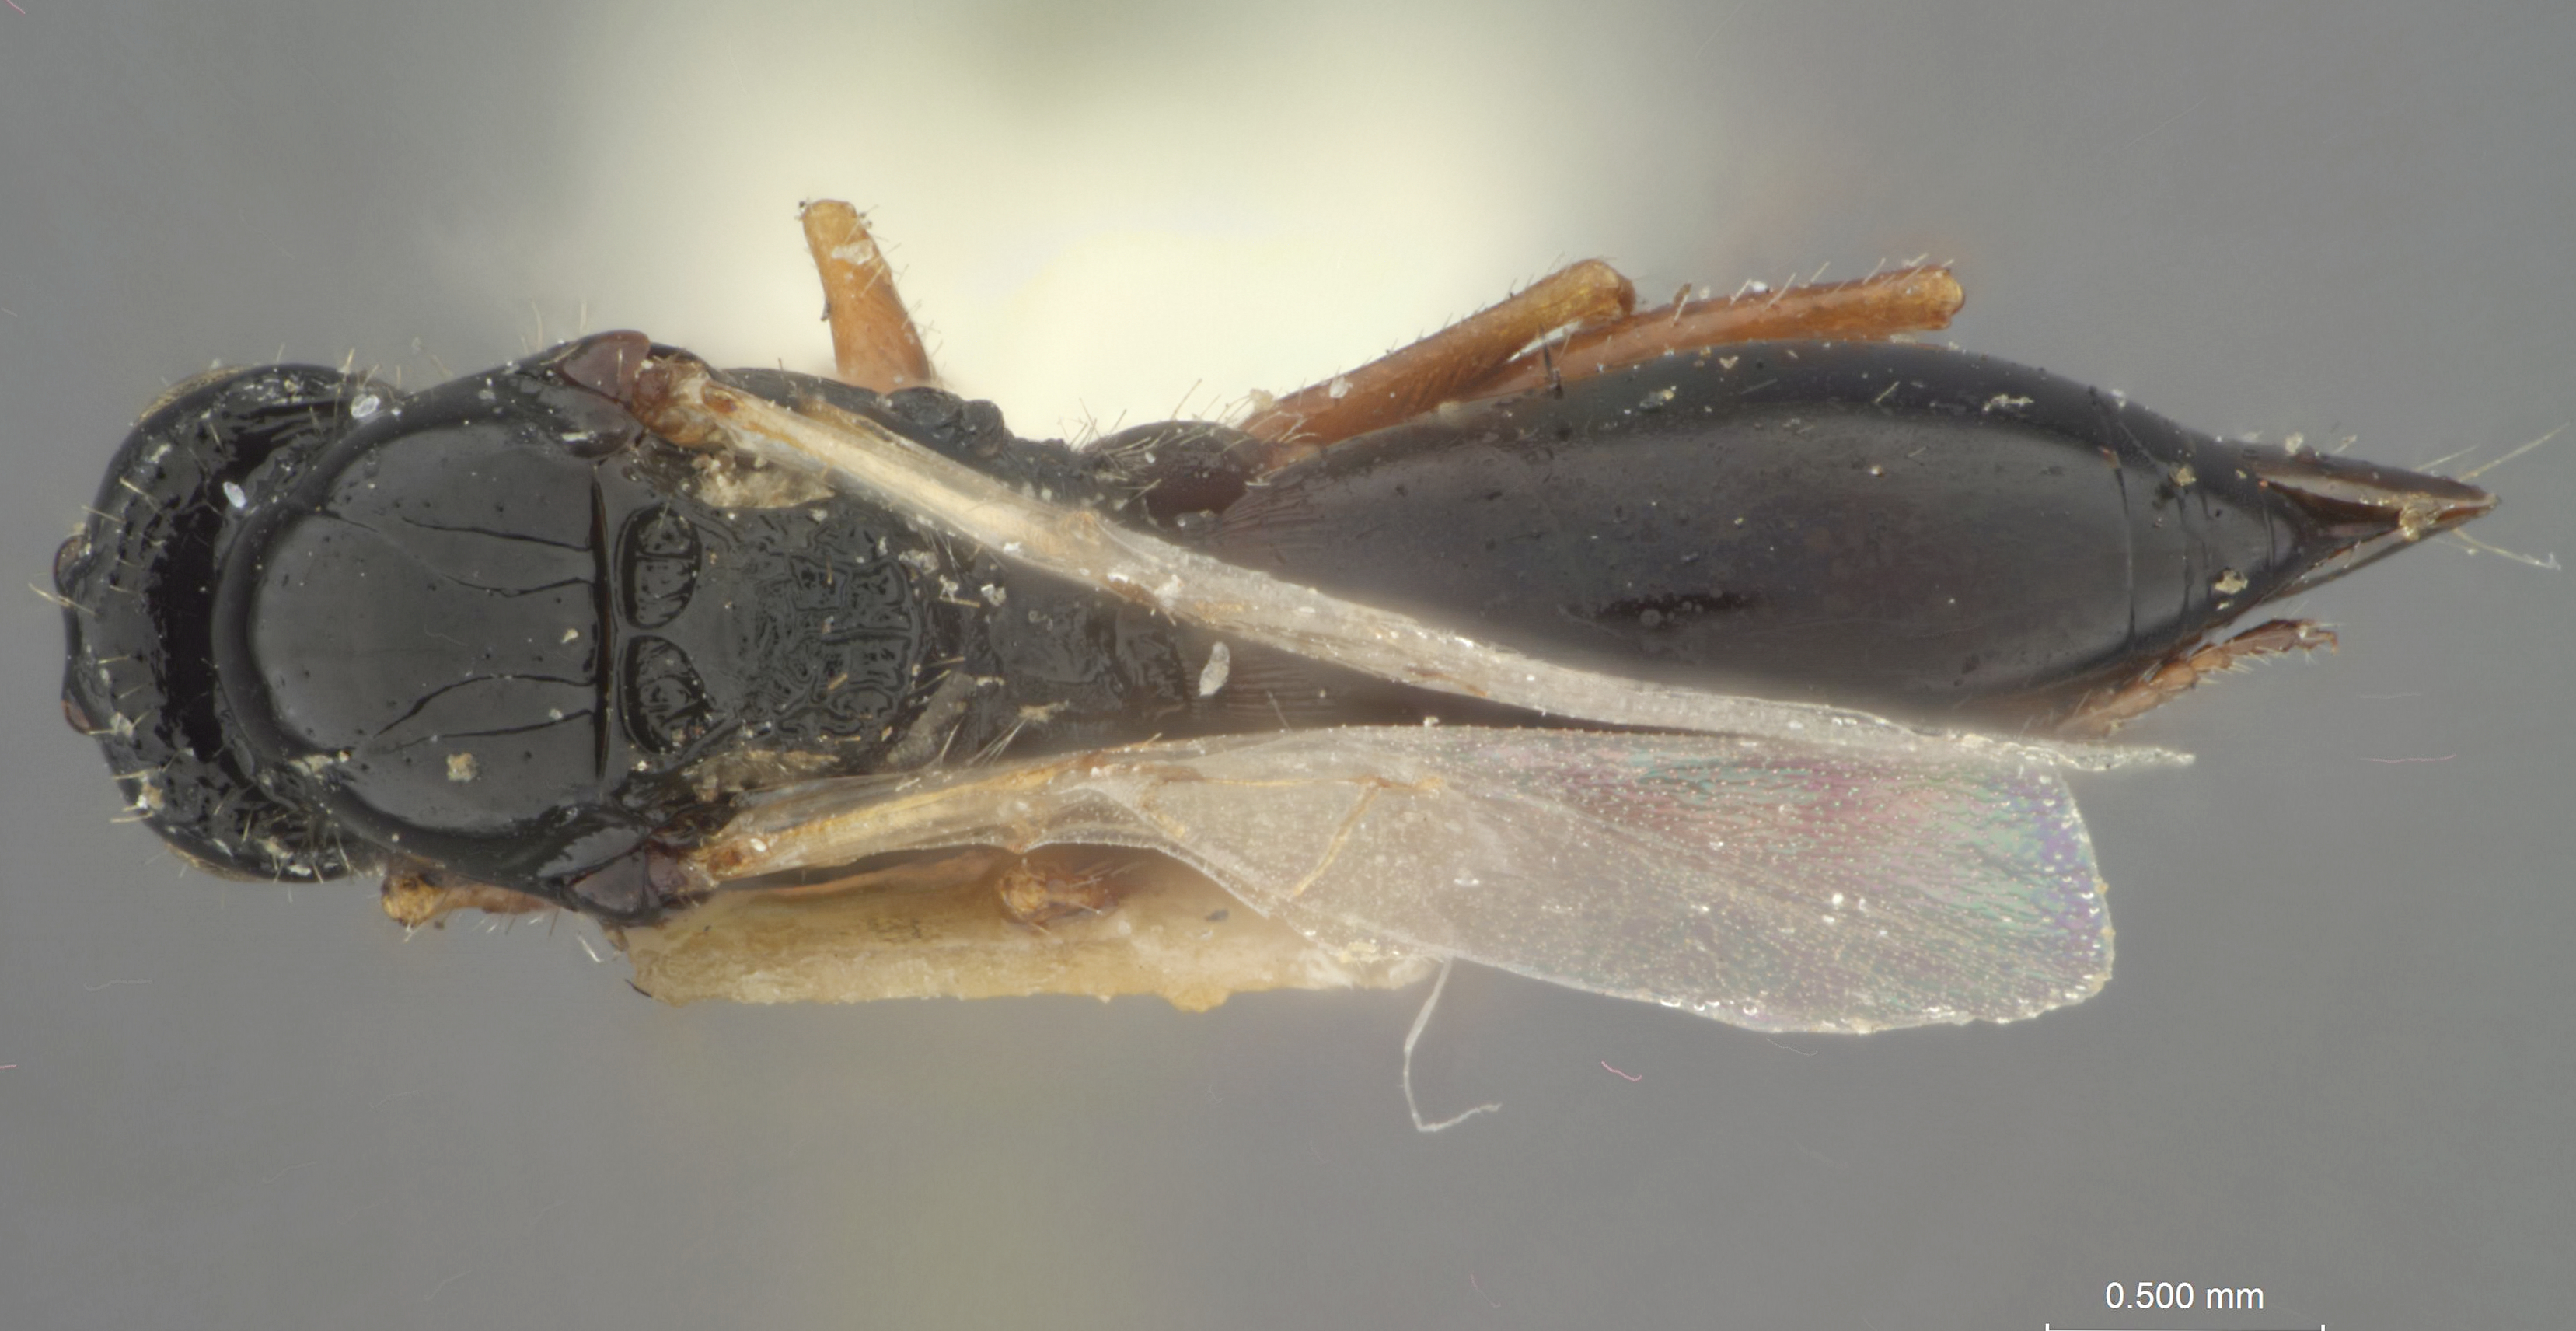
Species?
Figites coloradensis
